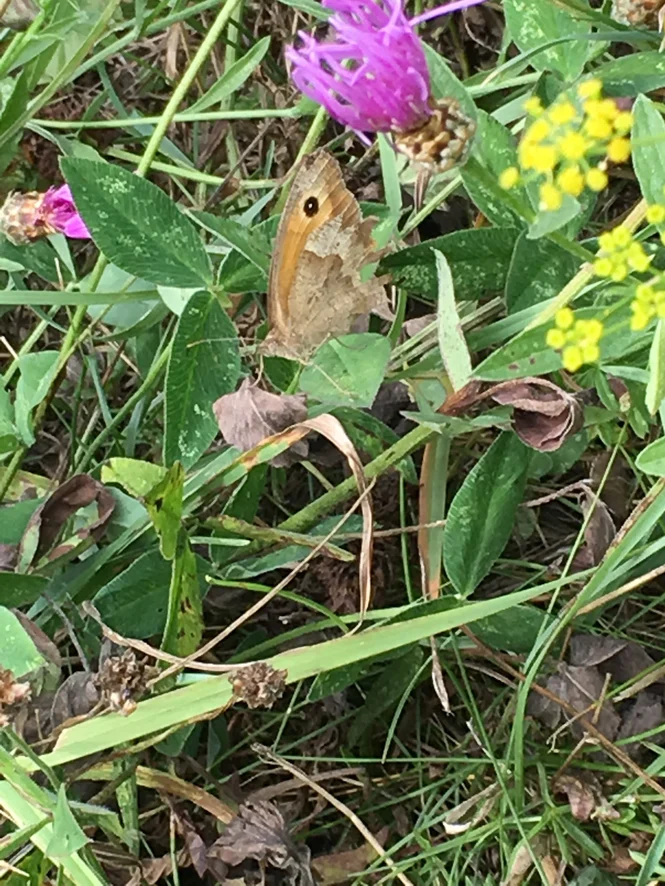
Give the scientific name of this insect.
Maniola jurtina
